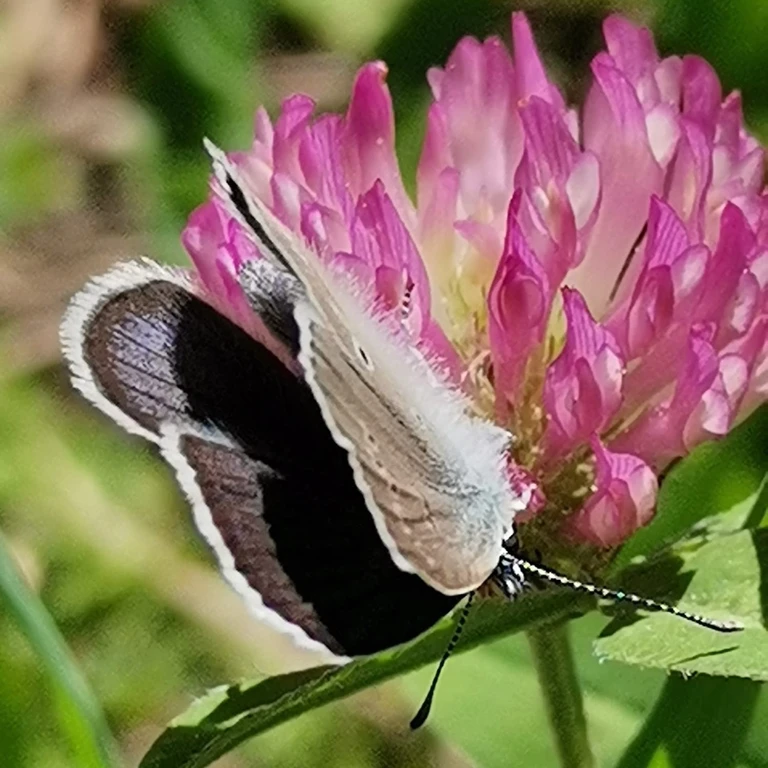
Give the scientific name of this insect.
Cyaniris semiargus
